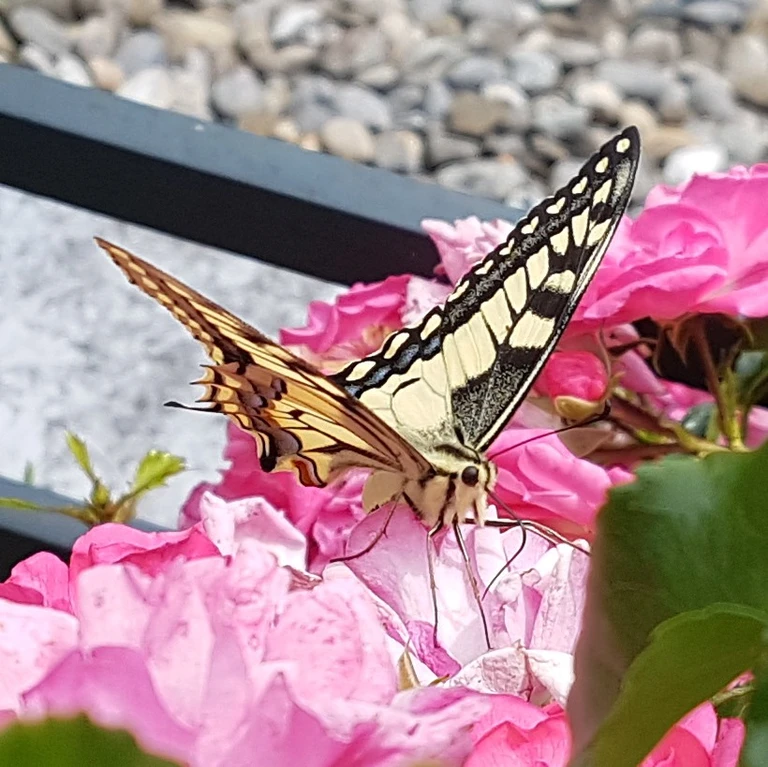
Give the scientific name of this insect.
Papilio machaon
